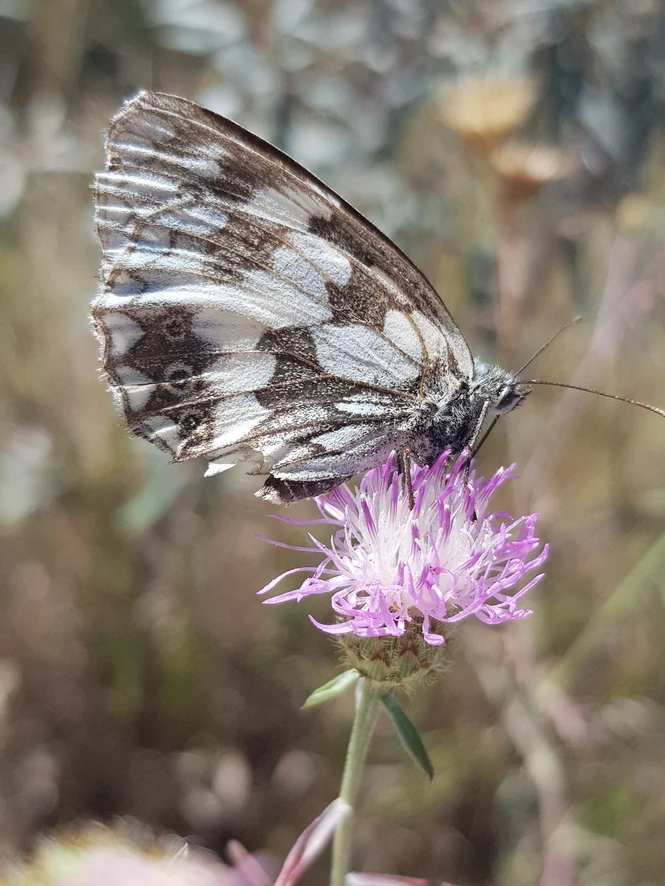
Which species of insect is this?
Melanargia galathea
